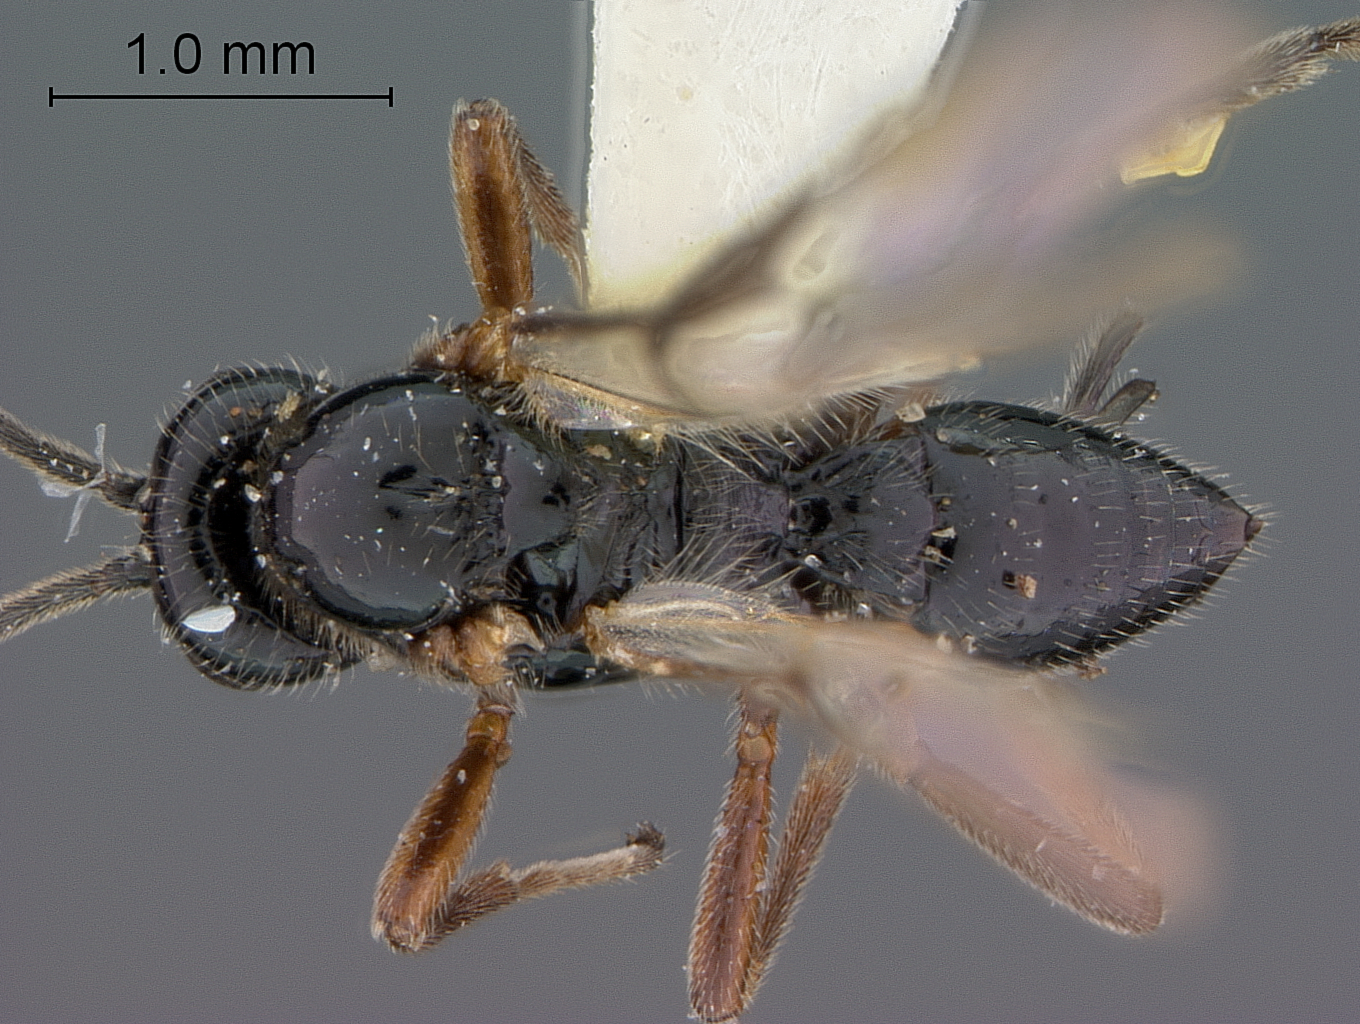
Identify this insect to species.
Opius californicus
